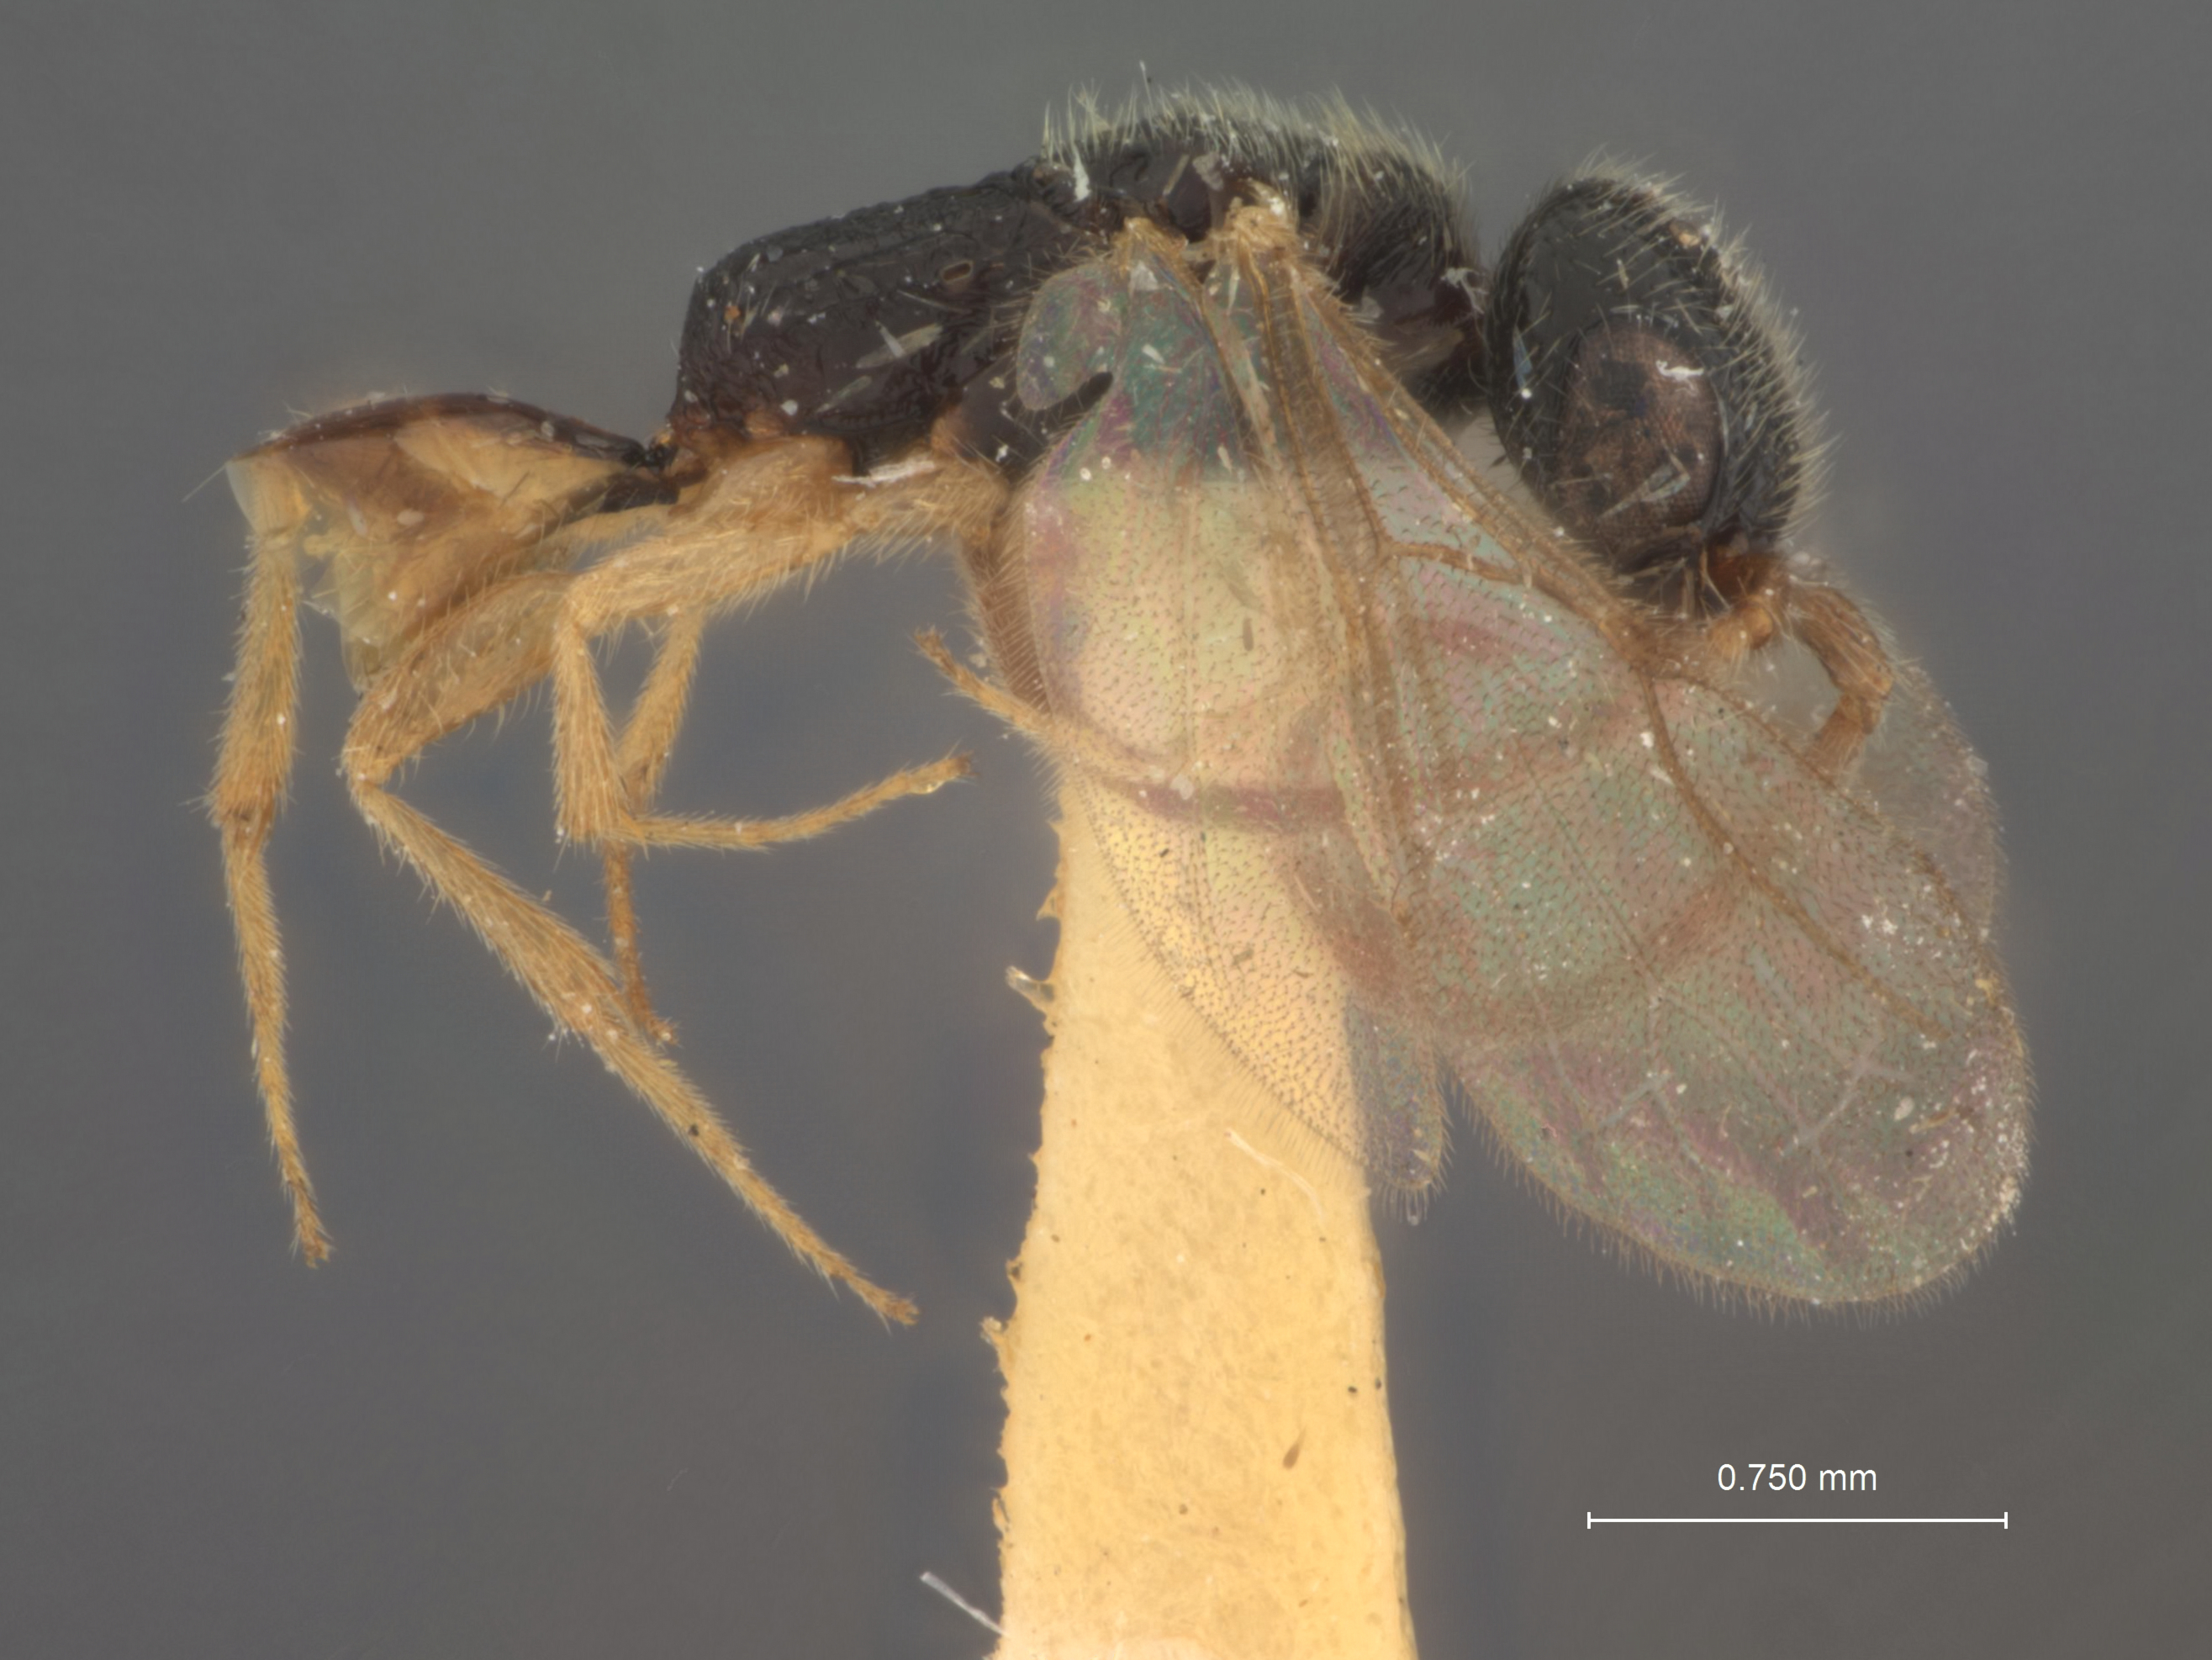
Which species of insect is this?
Pseudisobrachium angulatum
